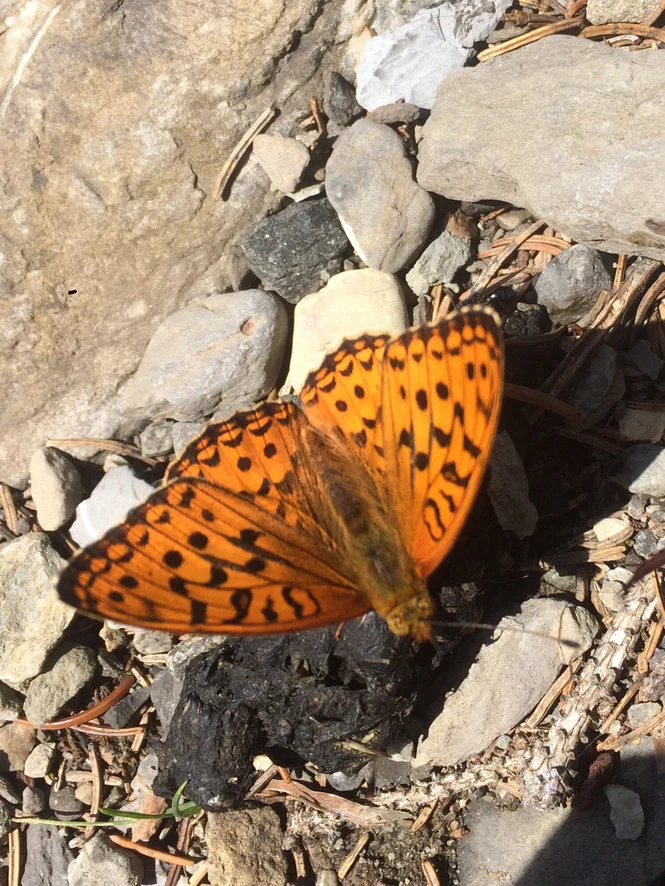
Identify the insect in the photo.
Fabriciana adippe
